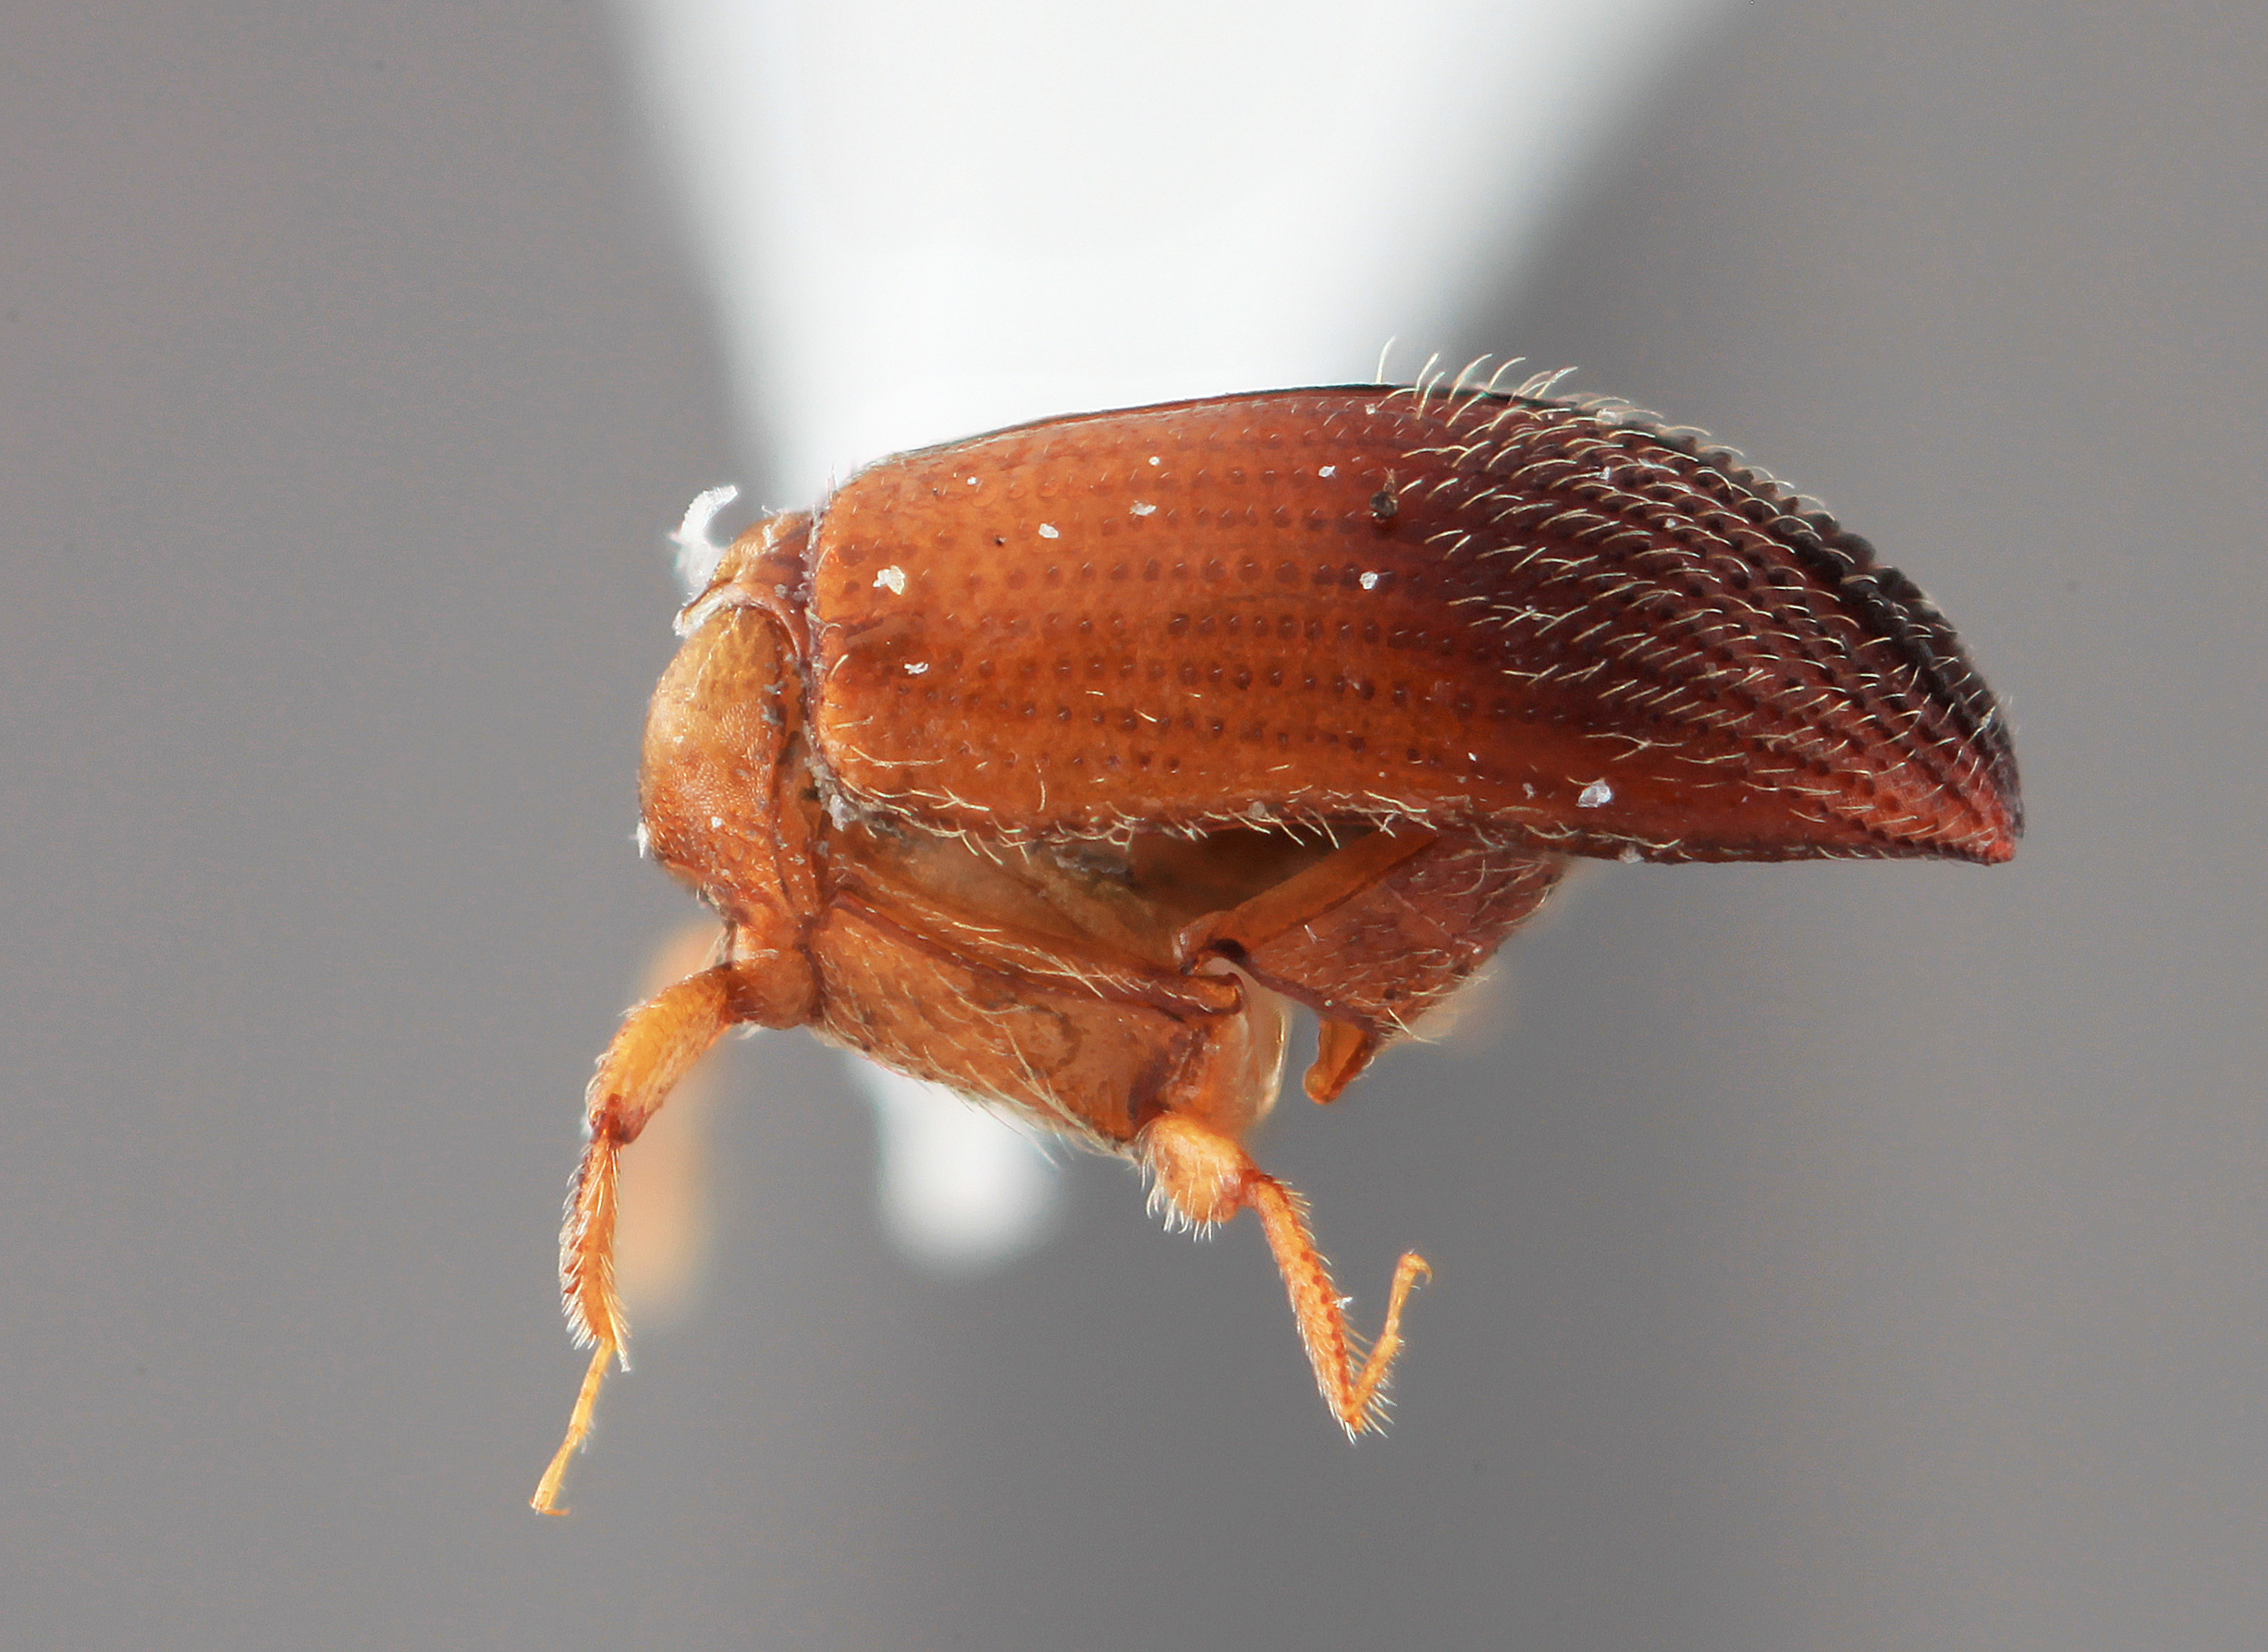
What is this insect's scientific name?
Dryocoetoides verrucosus
